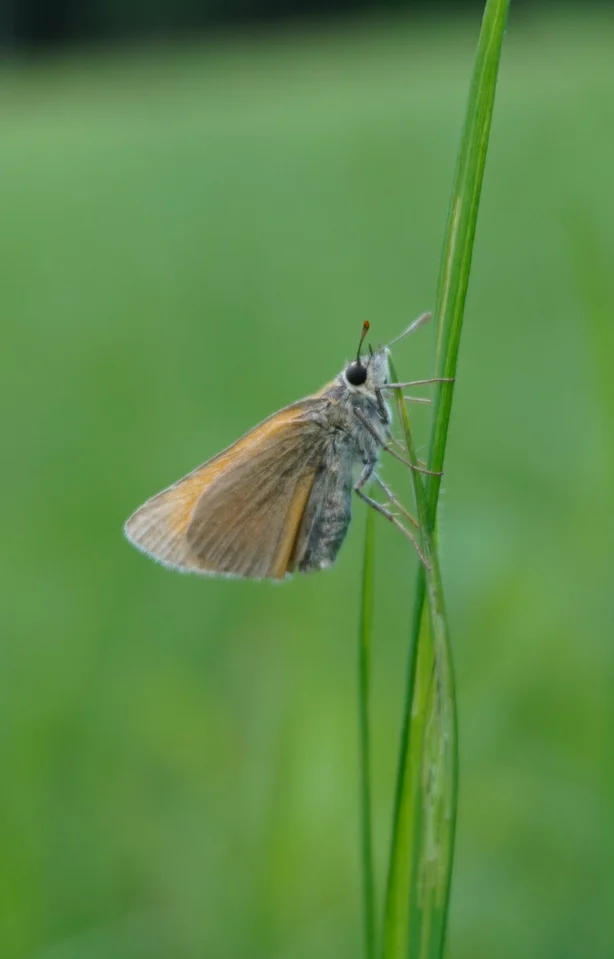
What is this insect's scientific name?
Thymelicus sylvestris
